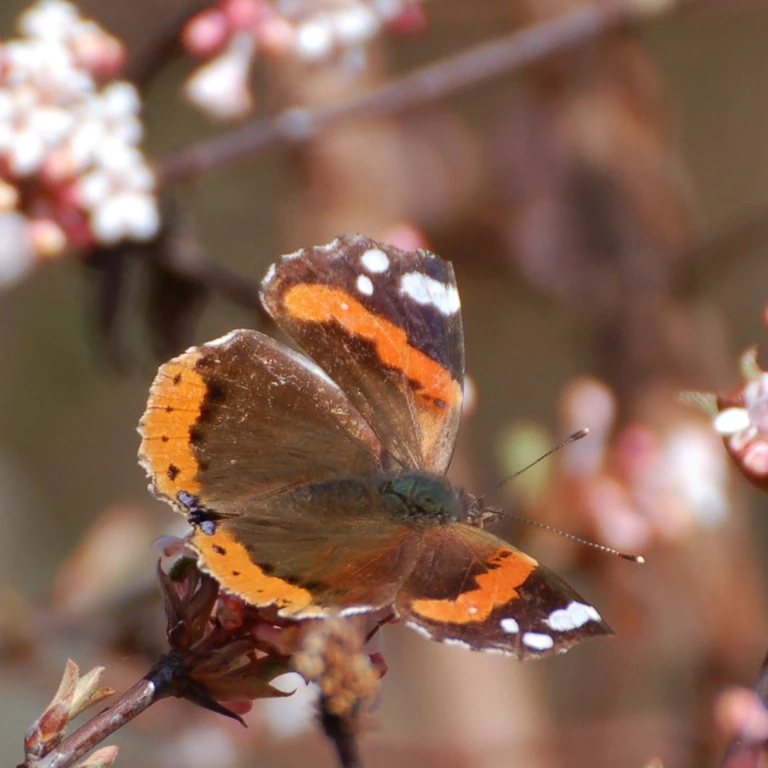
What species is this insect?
Vanessa atalanta
